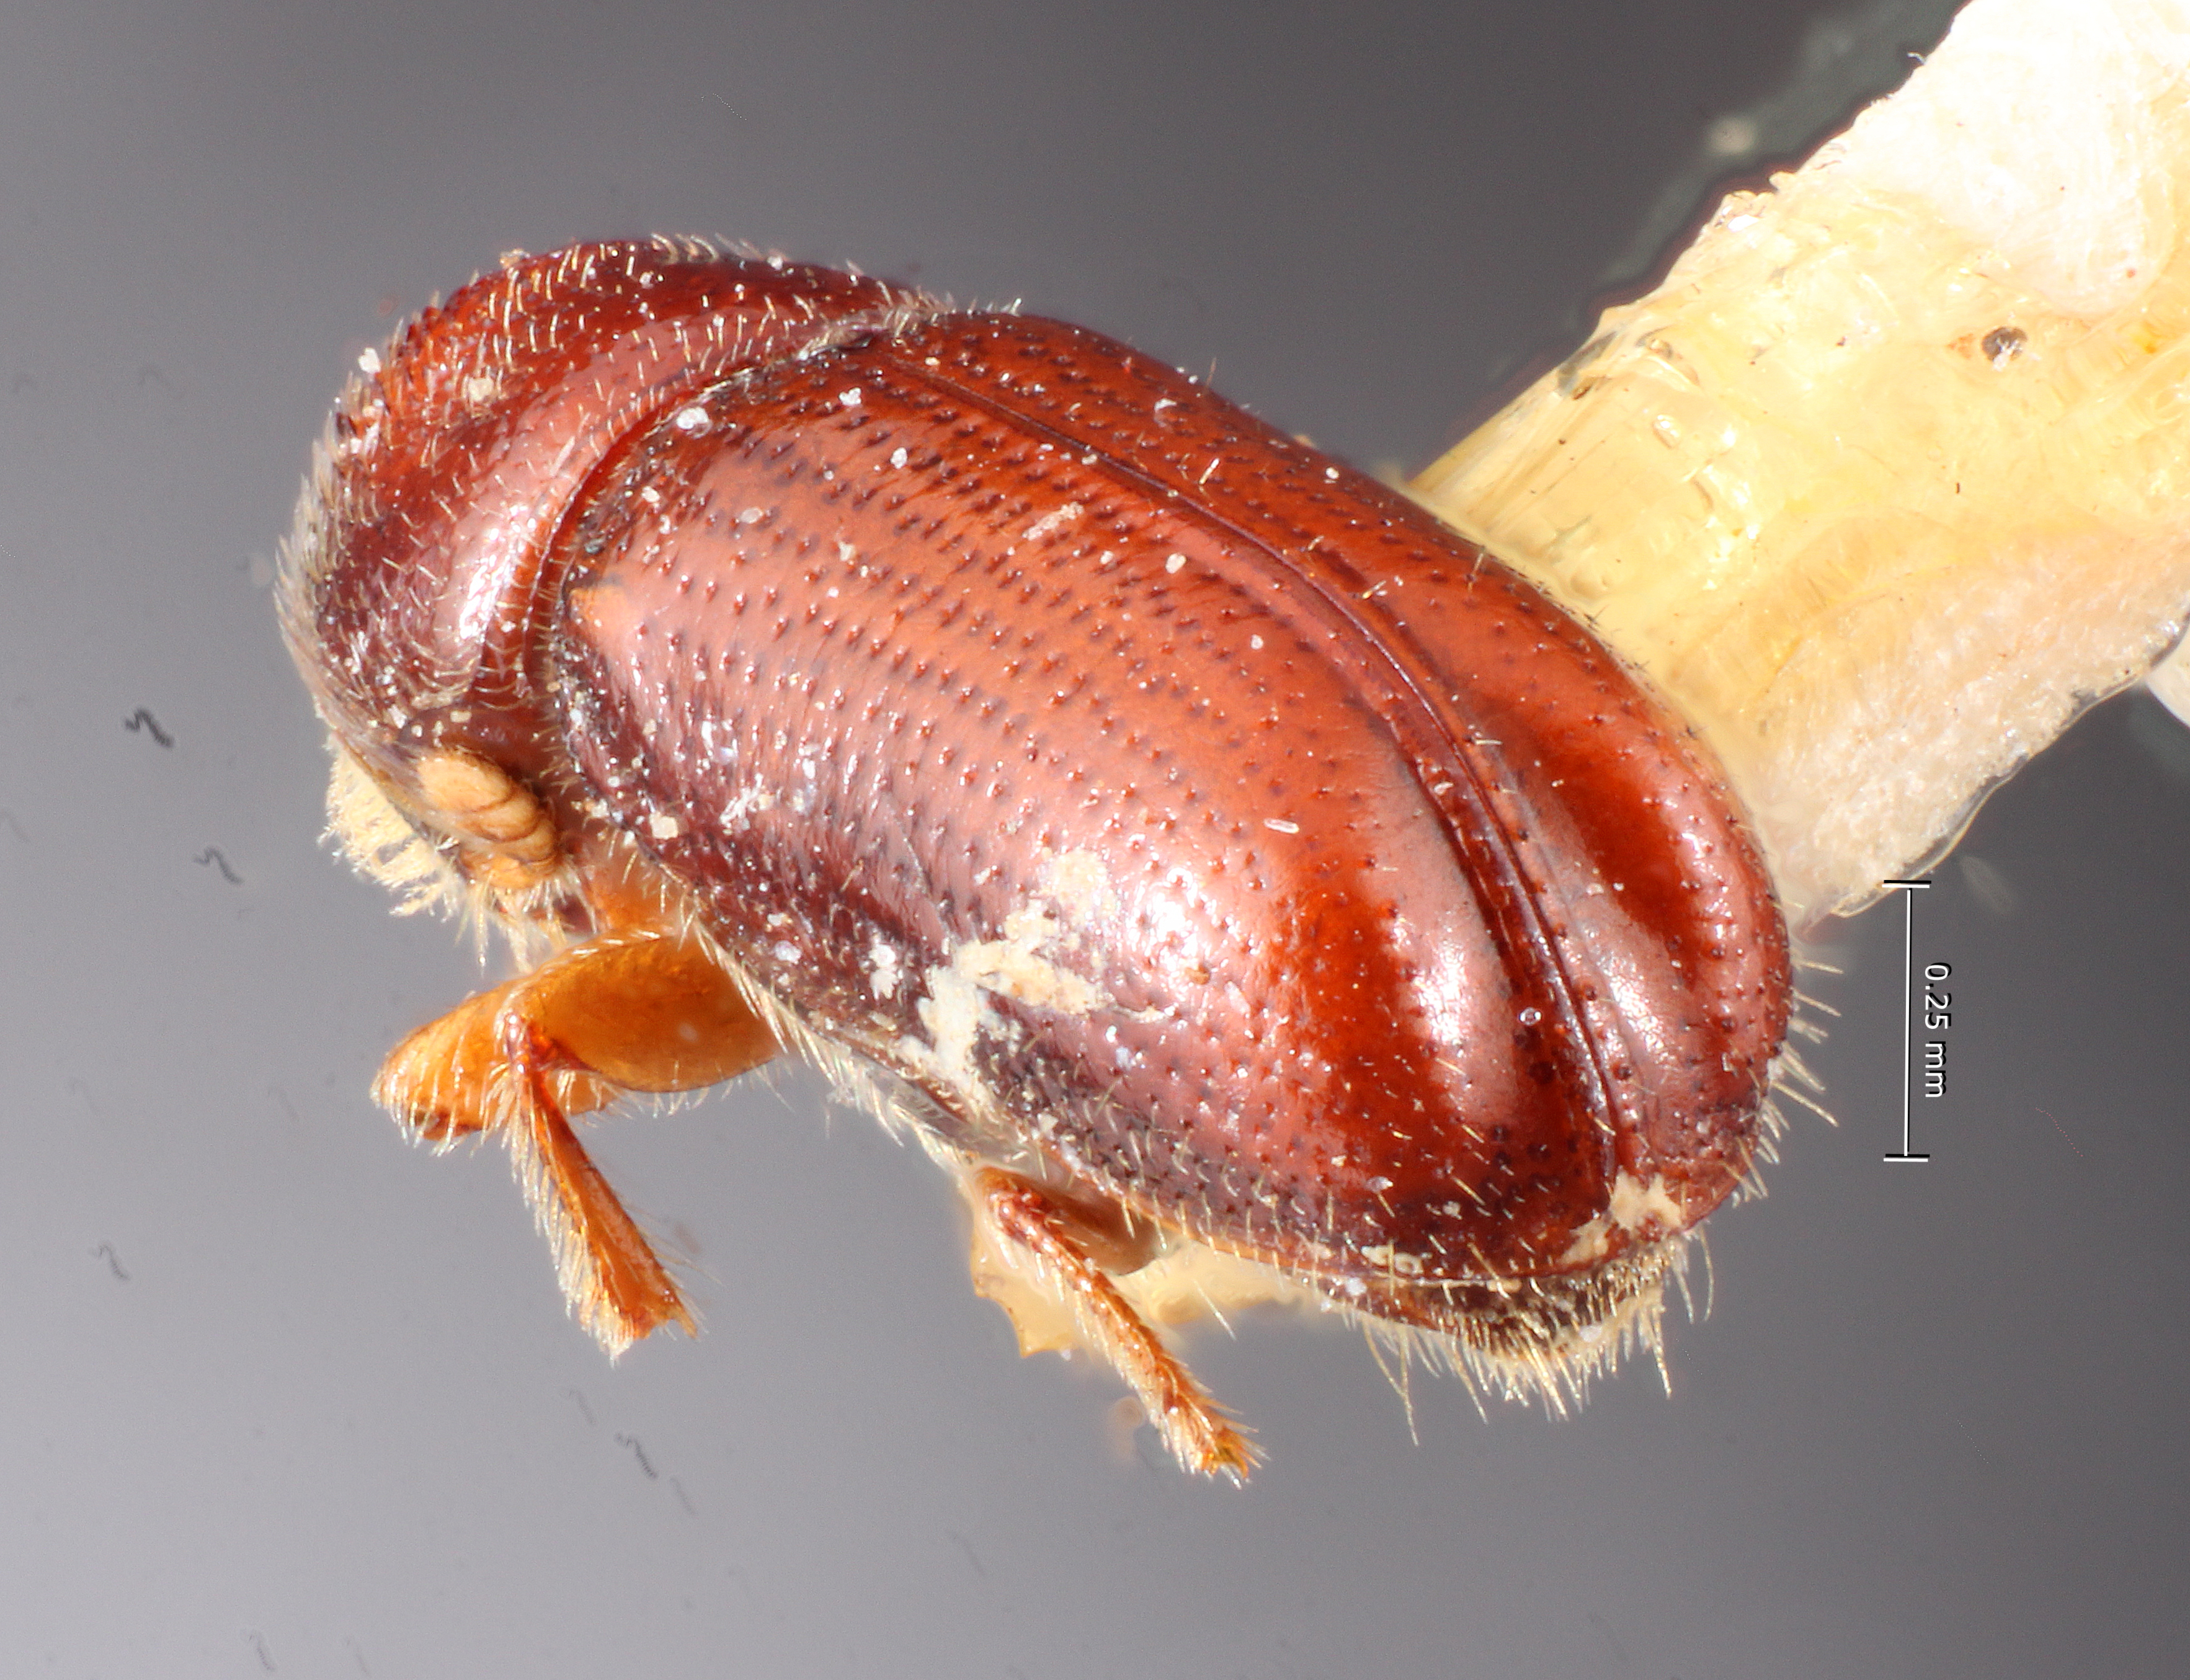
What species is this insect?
Pityophthorus electus
